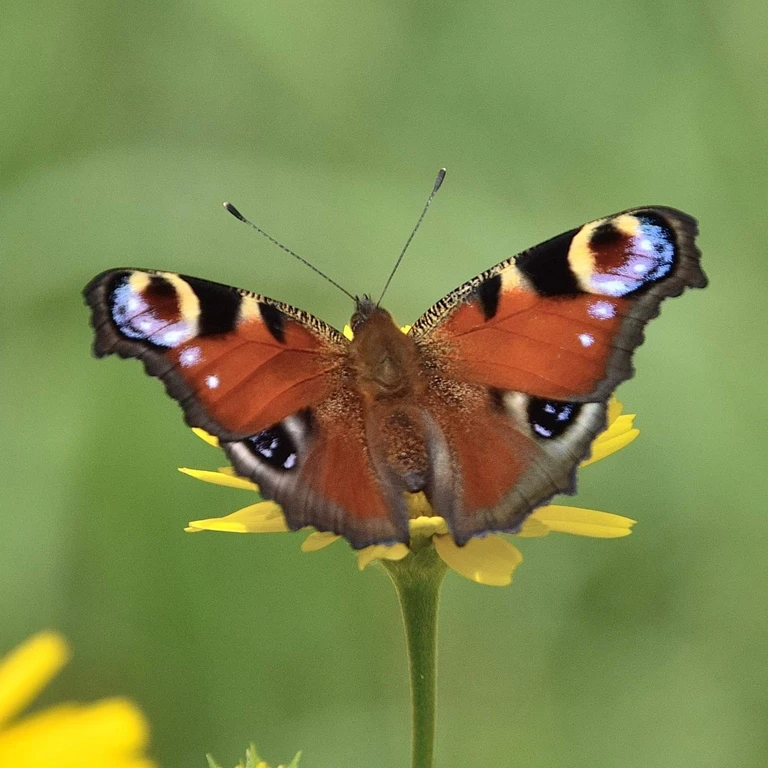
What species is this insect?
Aglais io
